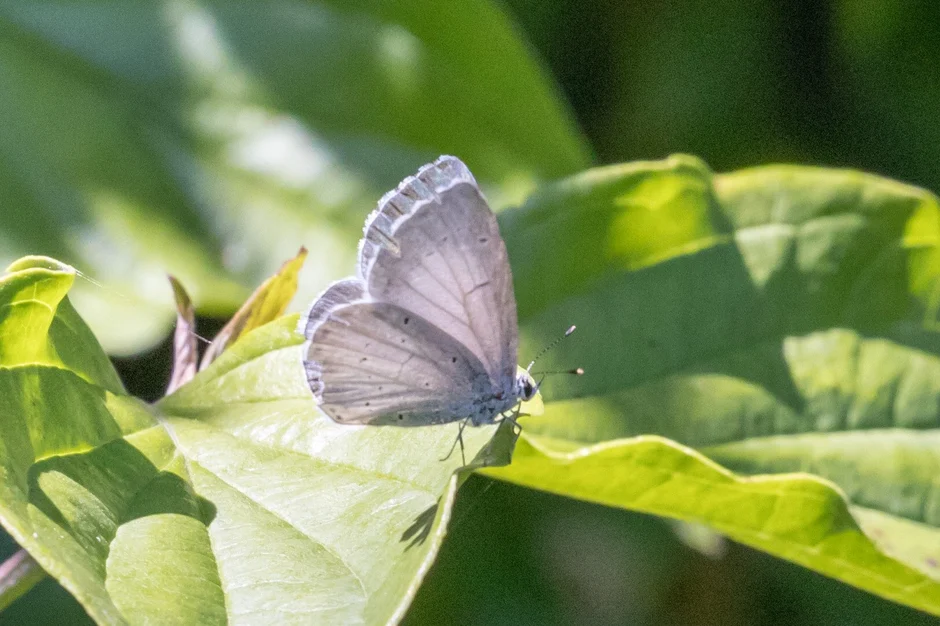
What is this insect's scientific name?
Celastrina argiolus
